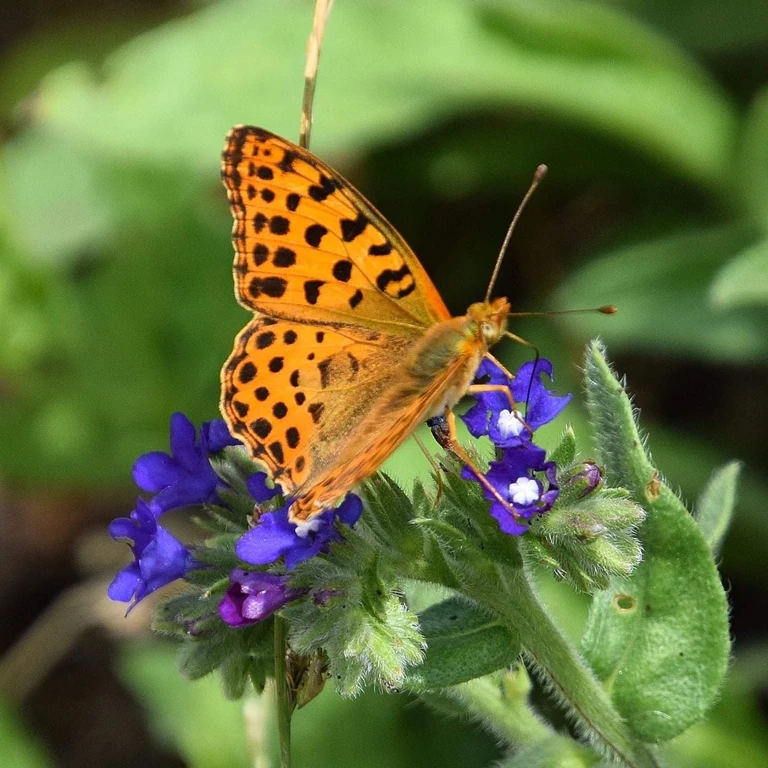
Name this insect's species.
Issoria lathonia
